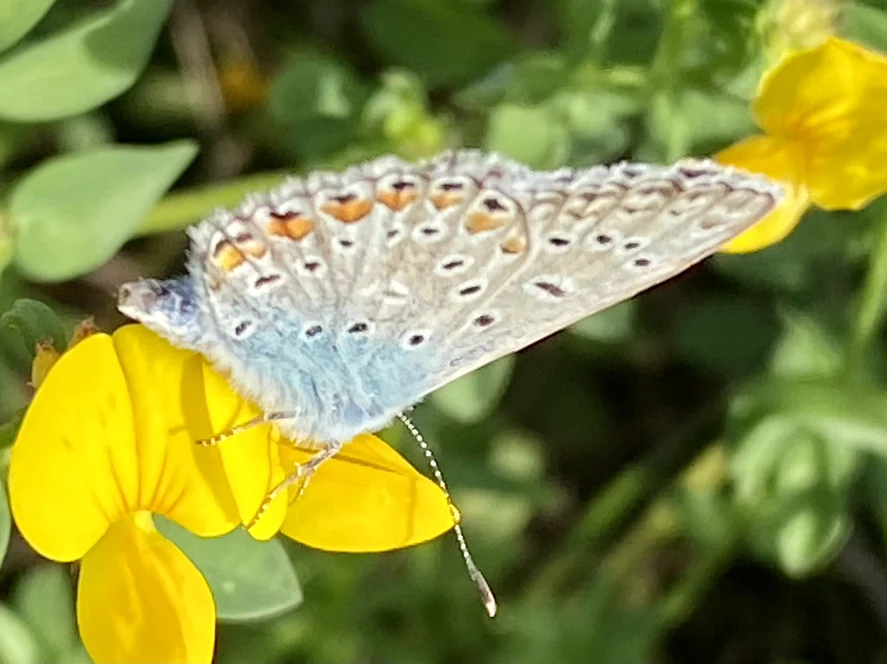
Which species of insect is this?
Polyommatus icarus
